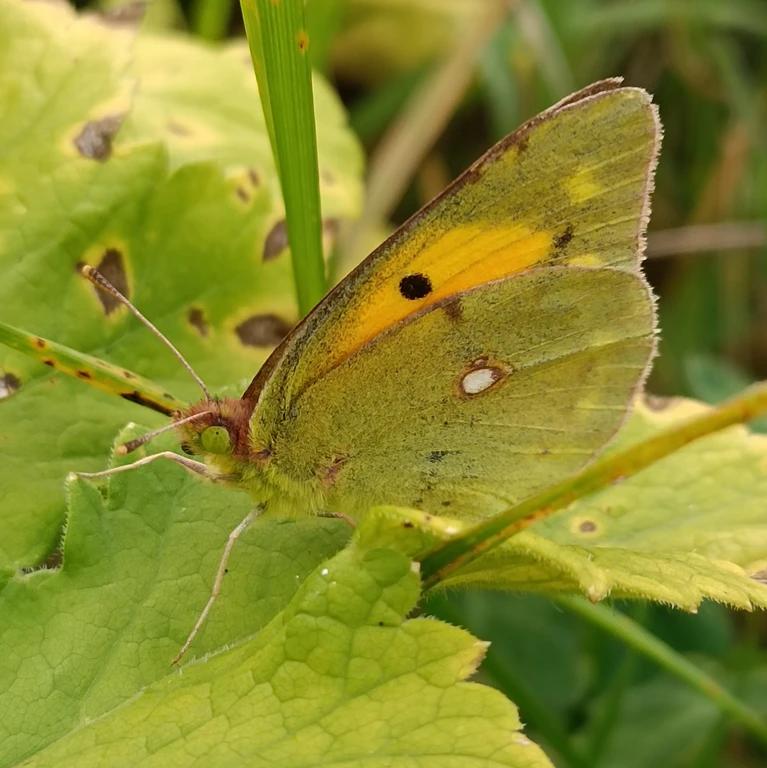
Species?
Colias croceus
